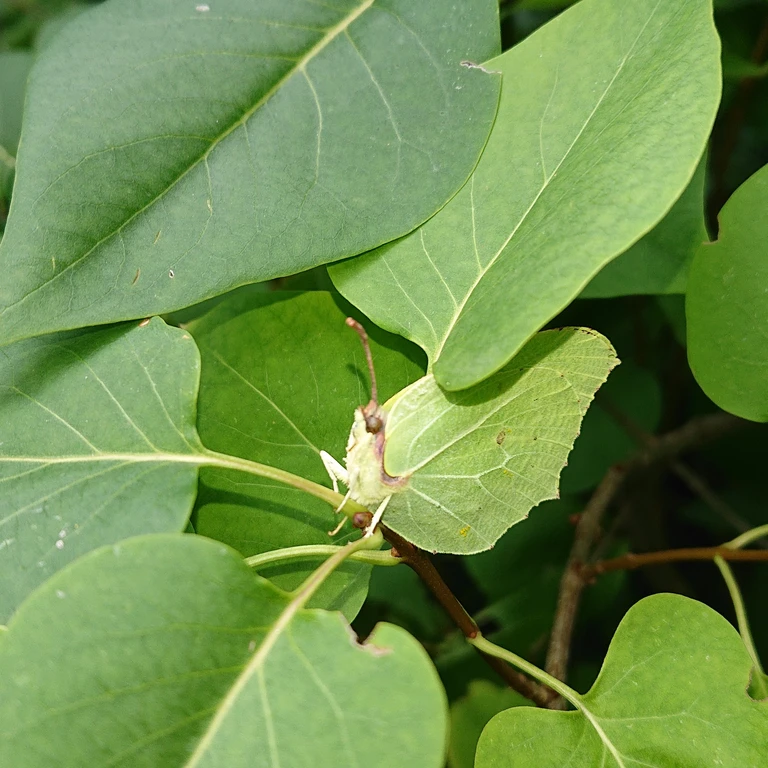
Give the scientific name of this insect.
Gonepteryx rhamni
